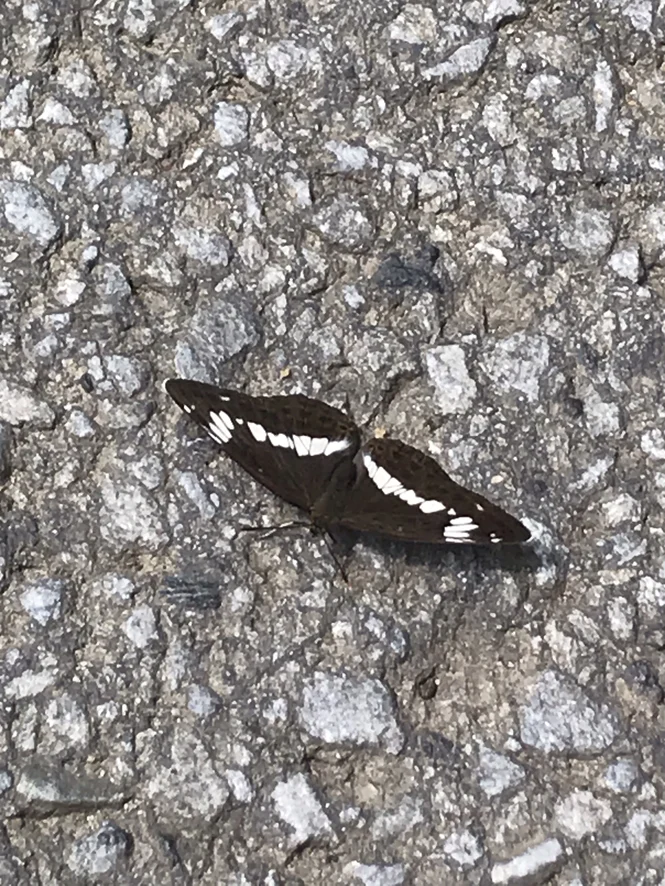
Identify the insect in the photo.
Limenitis camilla (also Ladoga camilla)
